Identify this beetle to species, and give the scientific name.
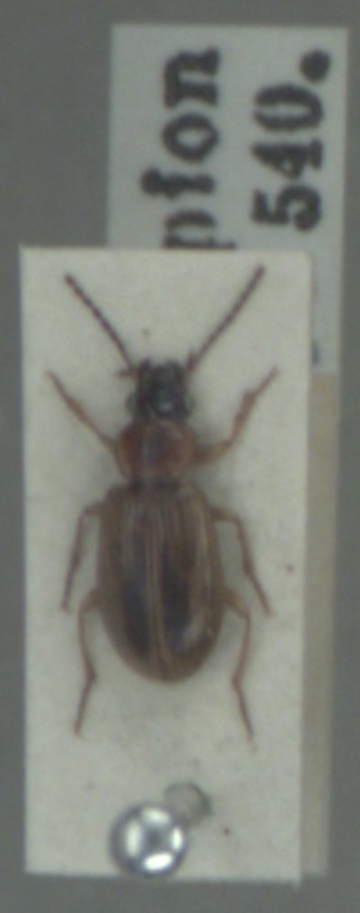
Dicheirotrichus placidus
